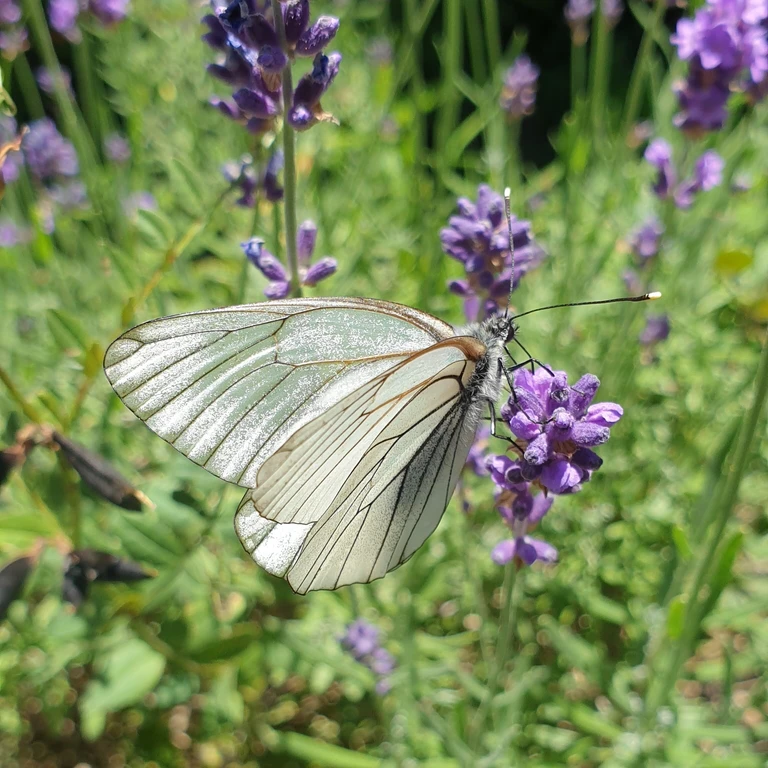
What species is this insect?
Aporia crataegi
